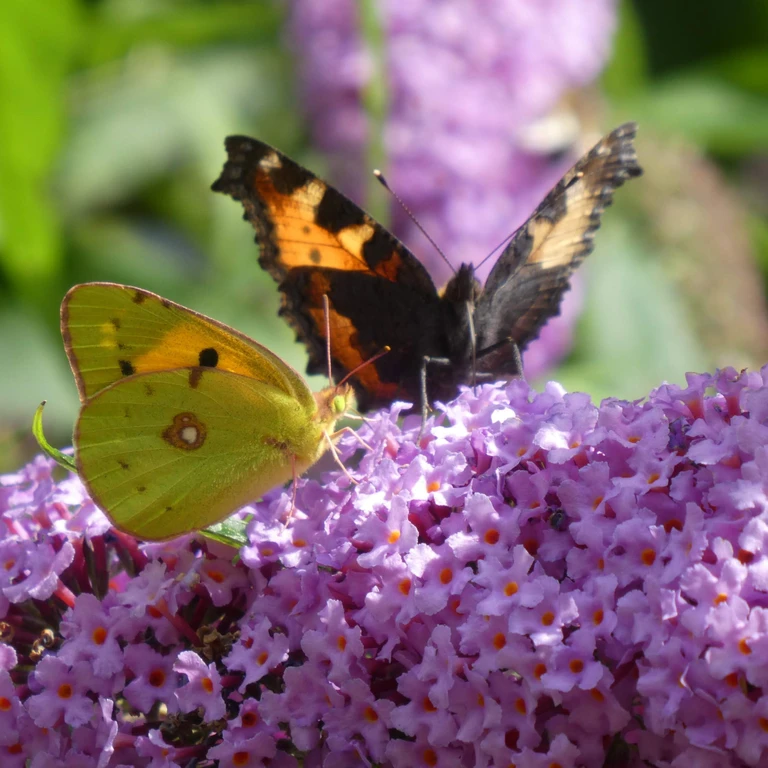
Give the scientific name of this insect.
Aglais urticae
